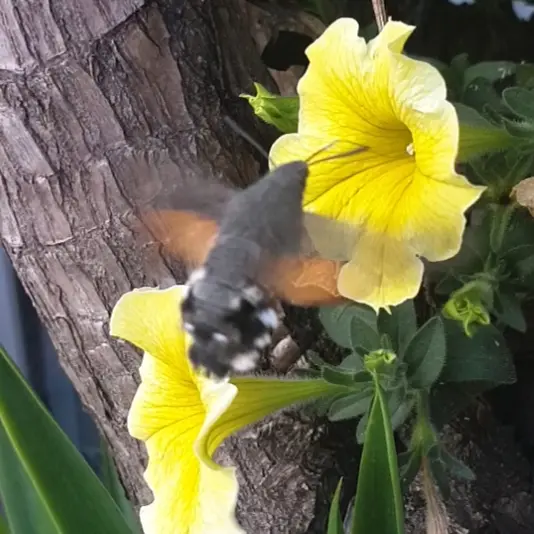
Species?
Macroglossum stellatarum
